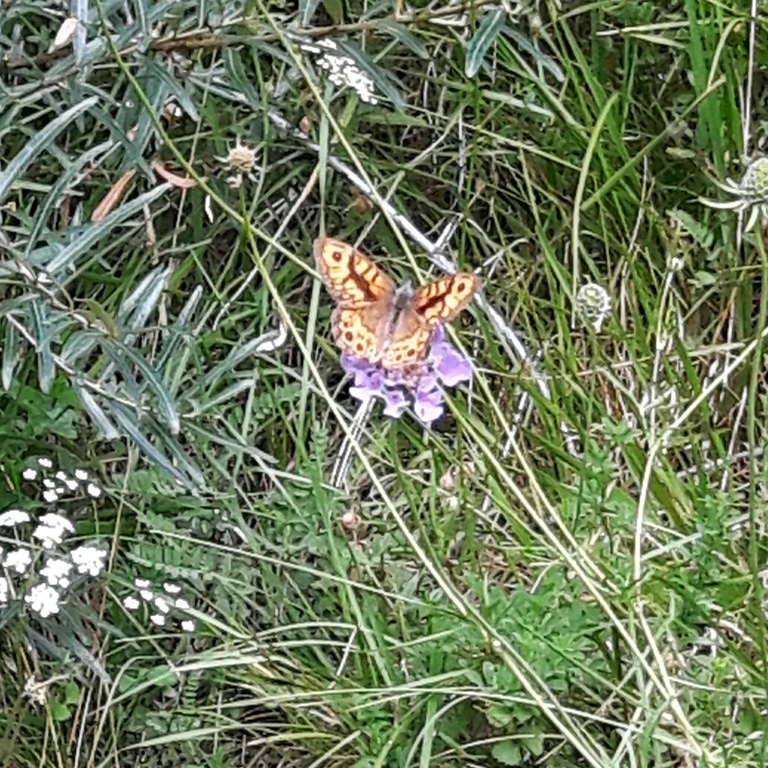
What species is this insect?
Lasiommata megera (also Pararge megera)
